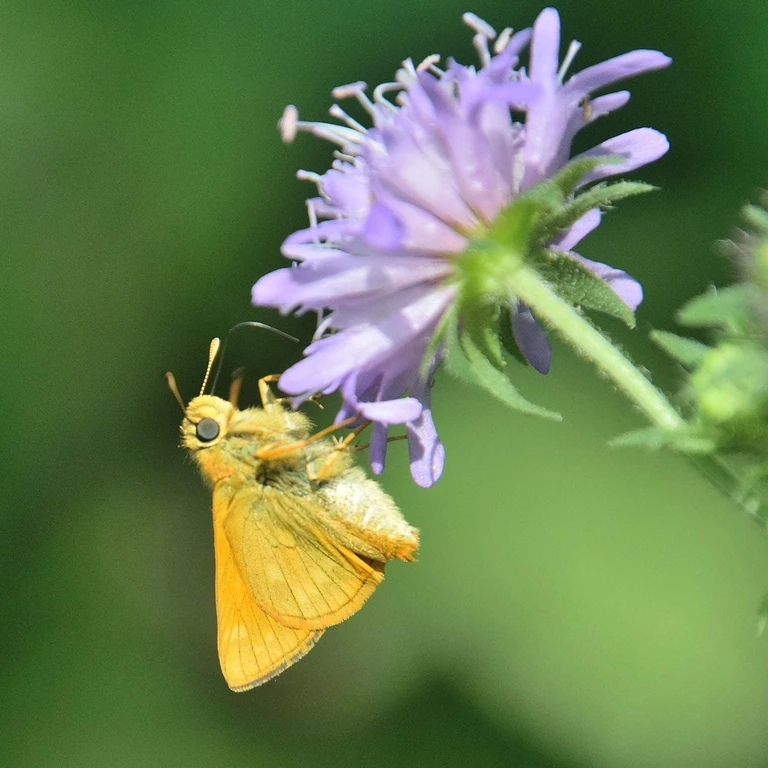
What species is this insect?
Ochlodes sylvanus (also Ochlodes venata)
